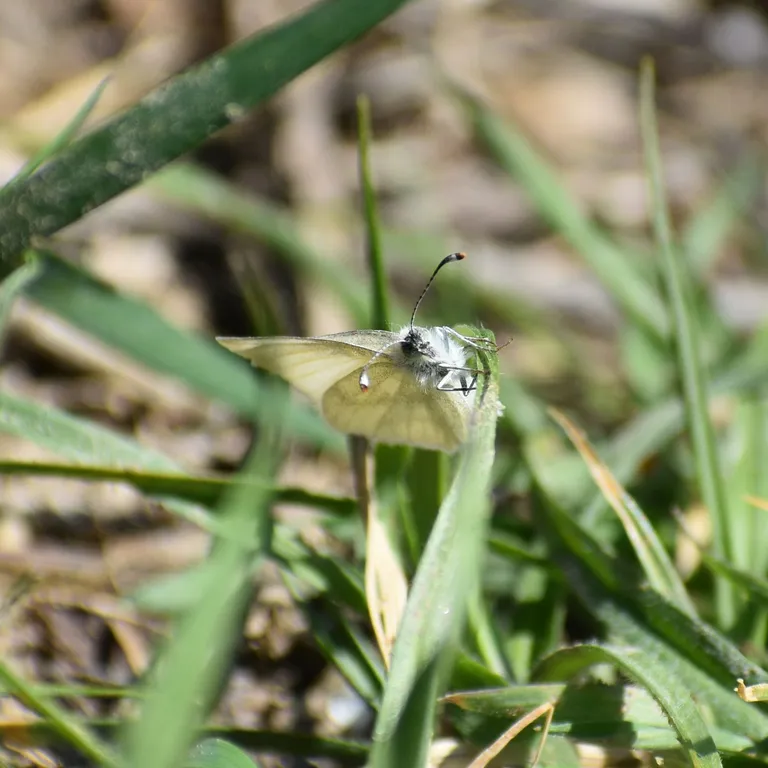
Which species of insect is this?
Leptidea sinapis/juvernica
